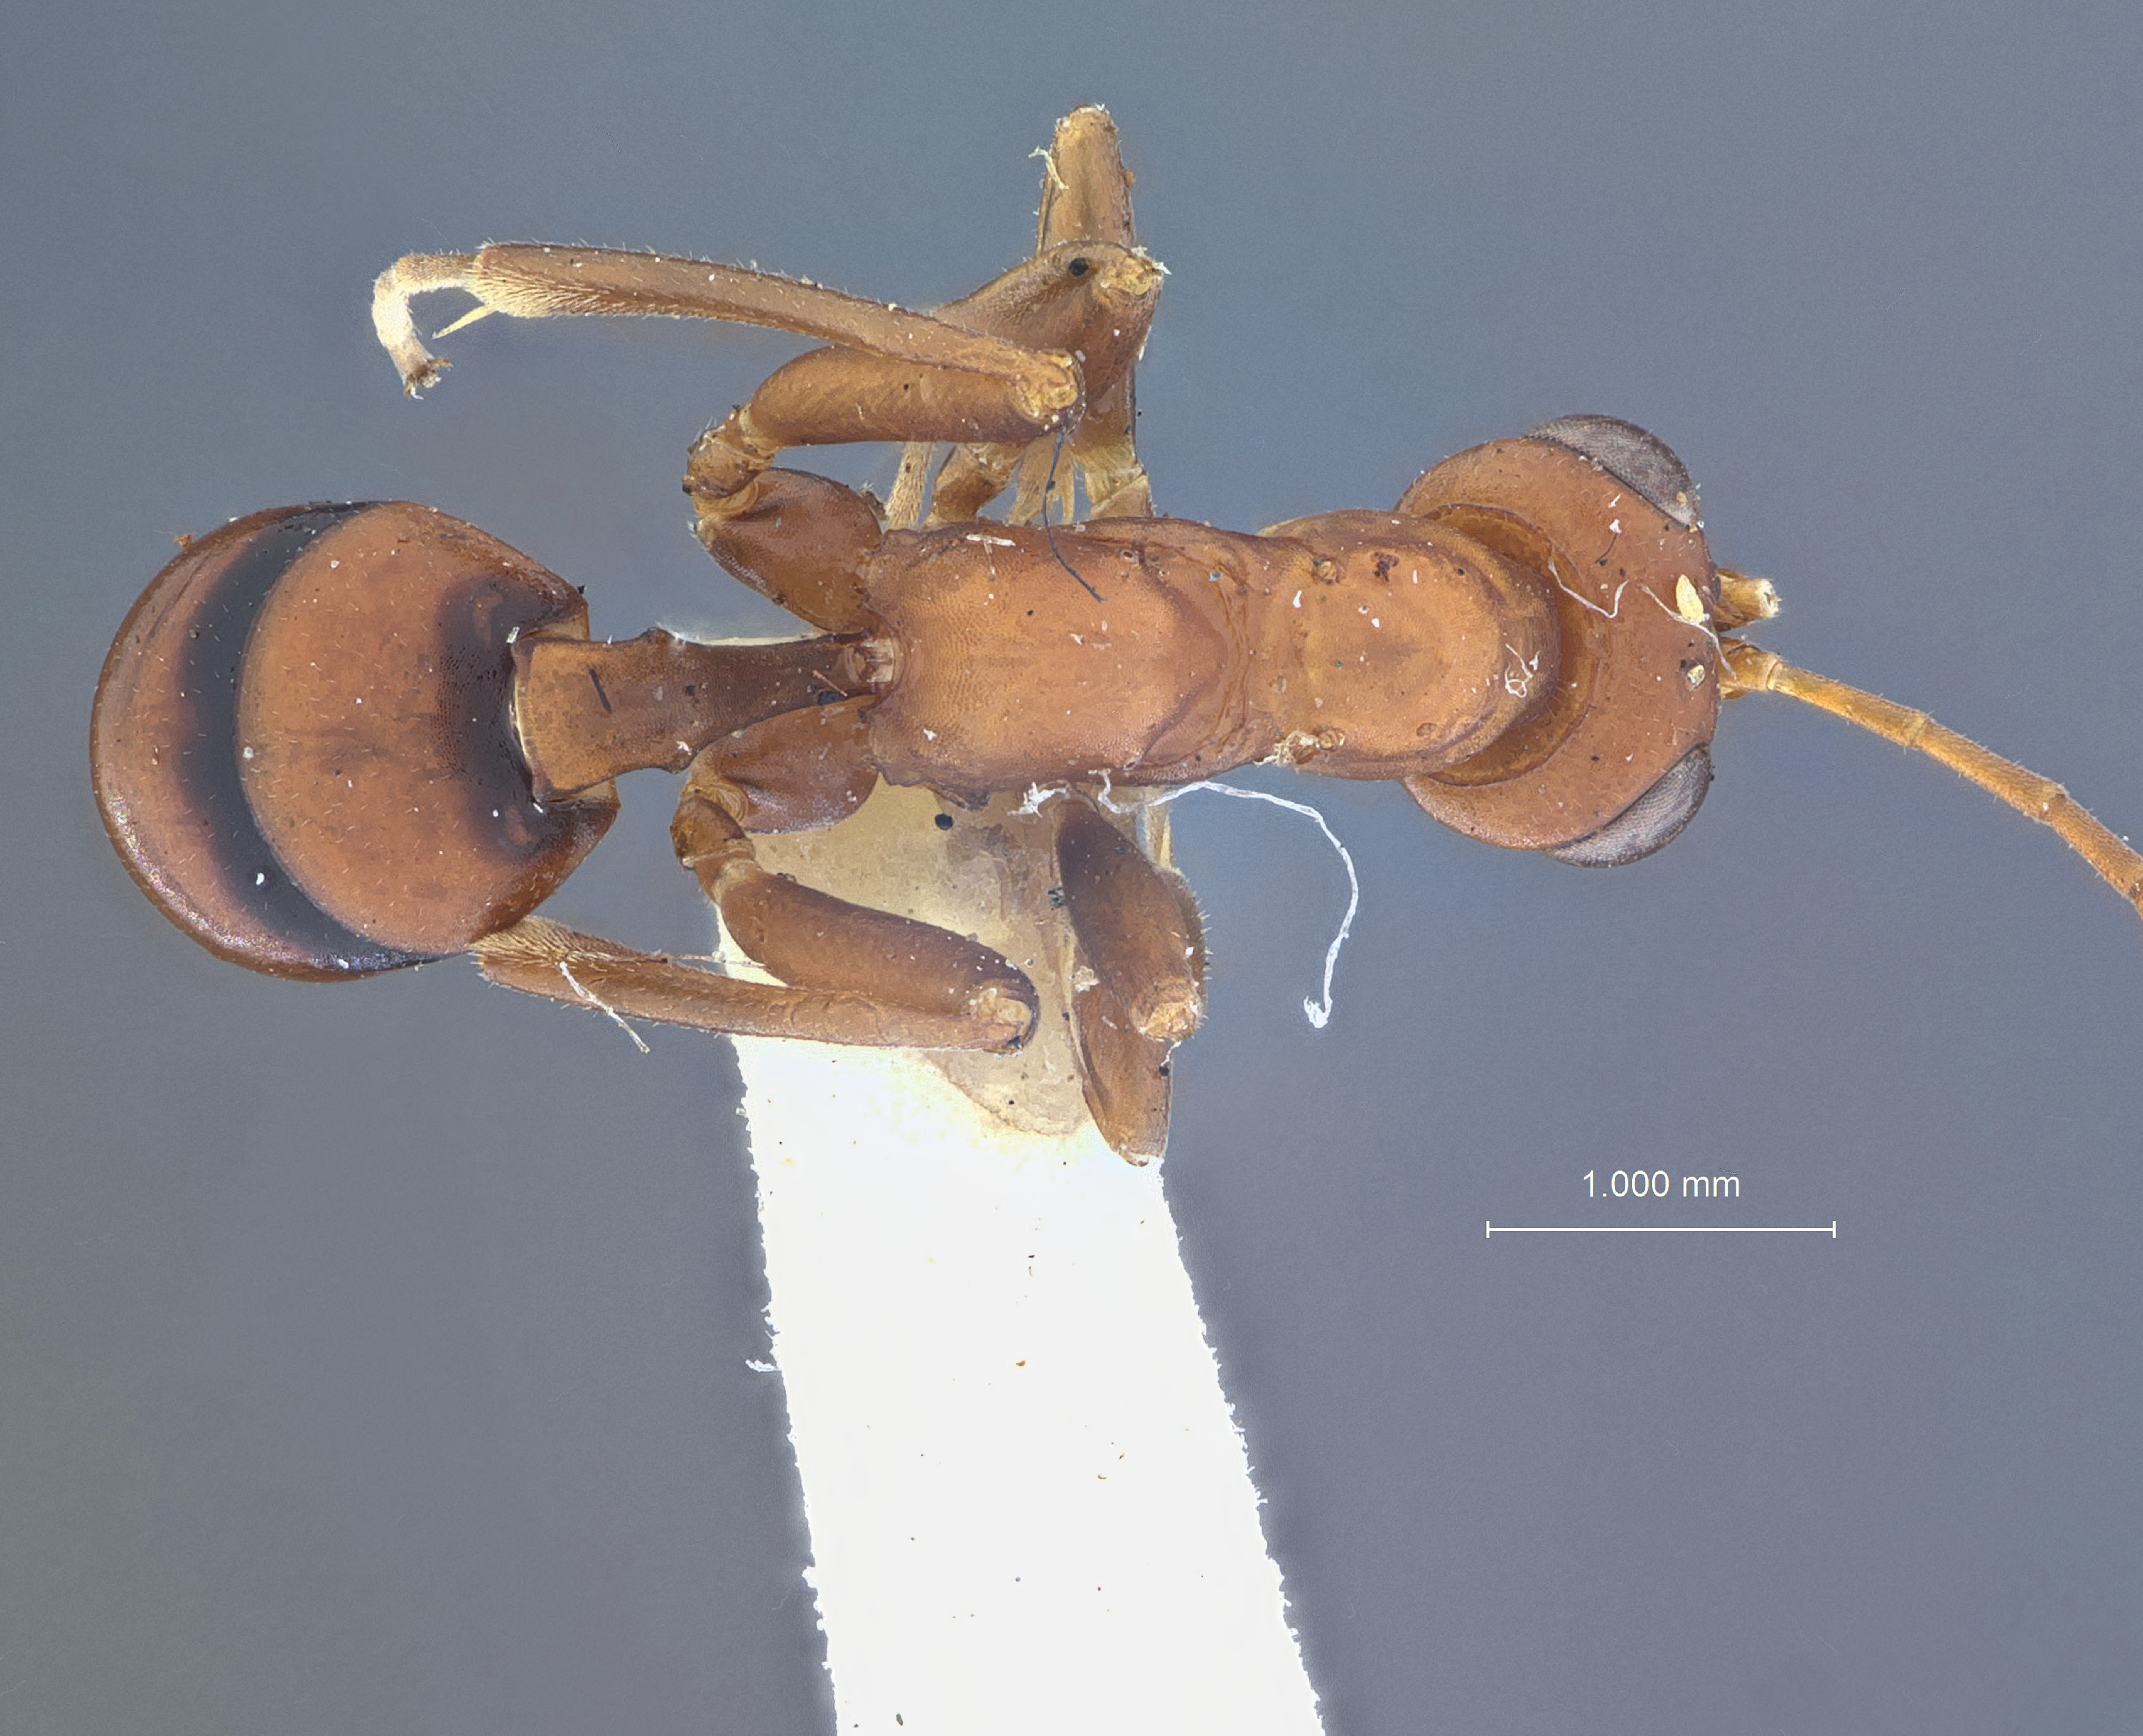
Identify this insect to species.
Pezomachus lymense
